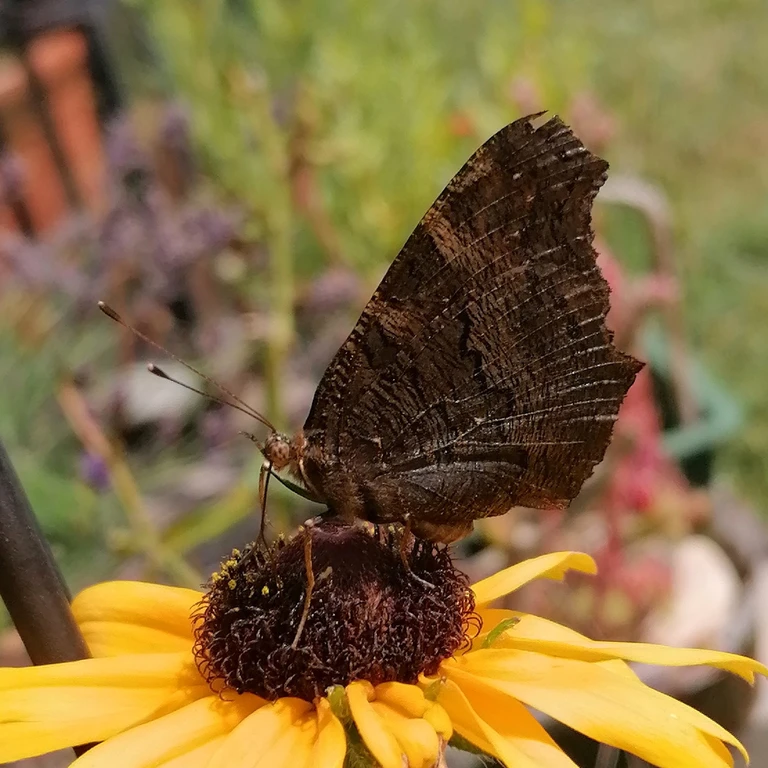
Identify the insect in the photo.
Aglais io
